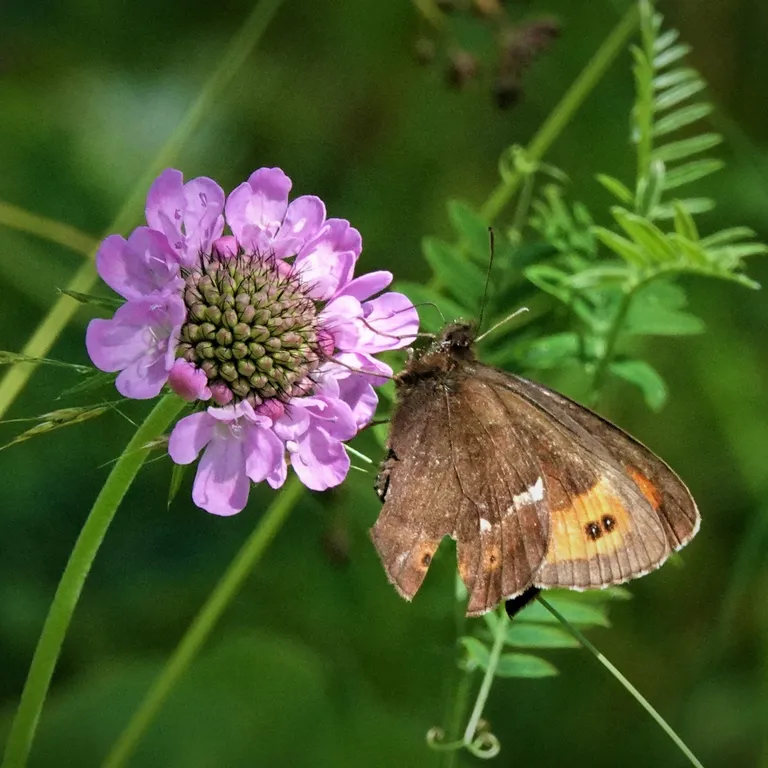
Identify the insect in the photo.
Erebia ligea
